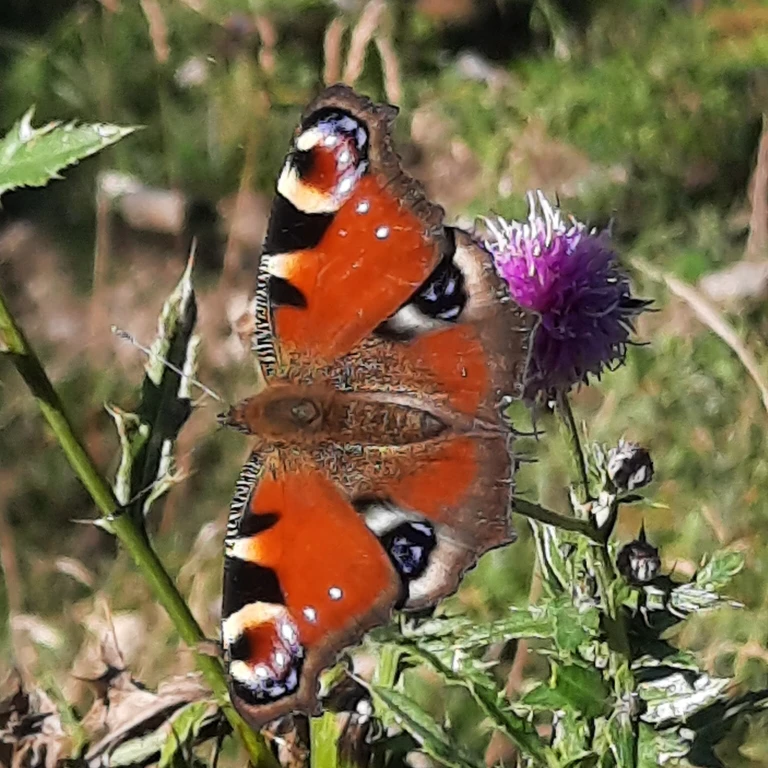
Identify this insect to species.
Aglais io
